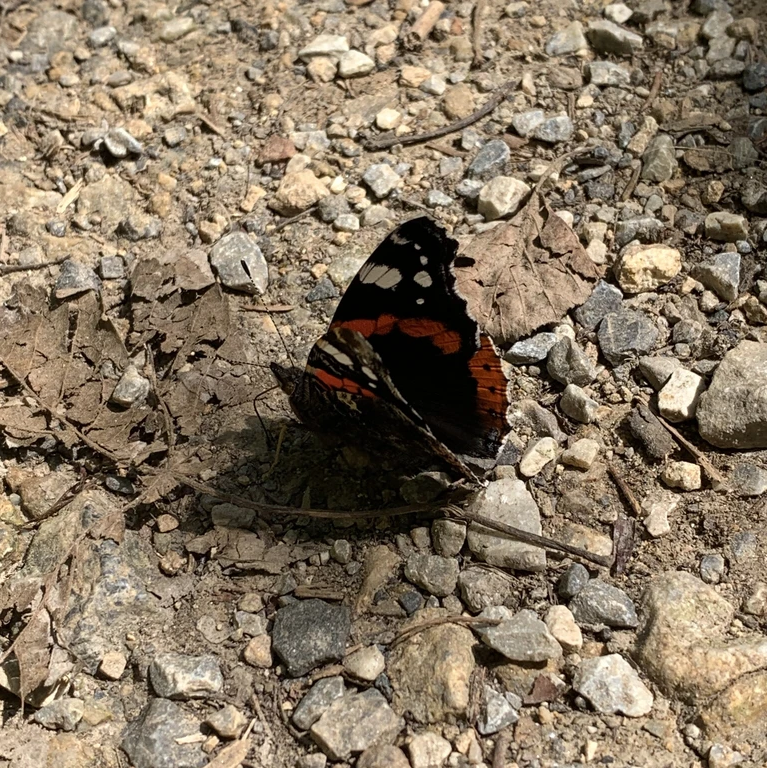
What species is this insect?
Vanessa atalanta
